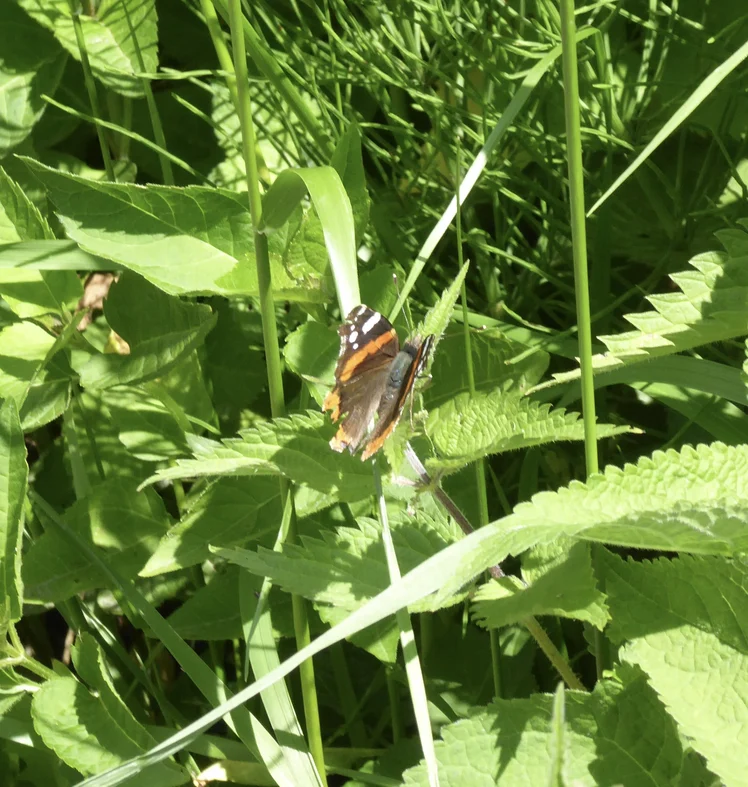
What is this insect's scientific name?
Vanessa atalanta
